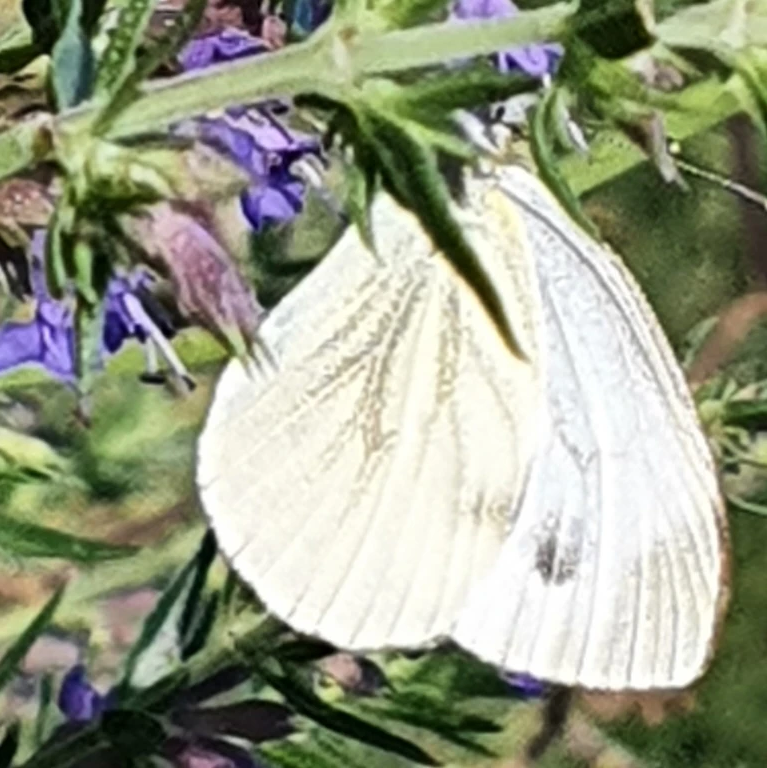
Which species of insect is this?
Pieris napi
